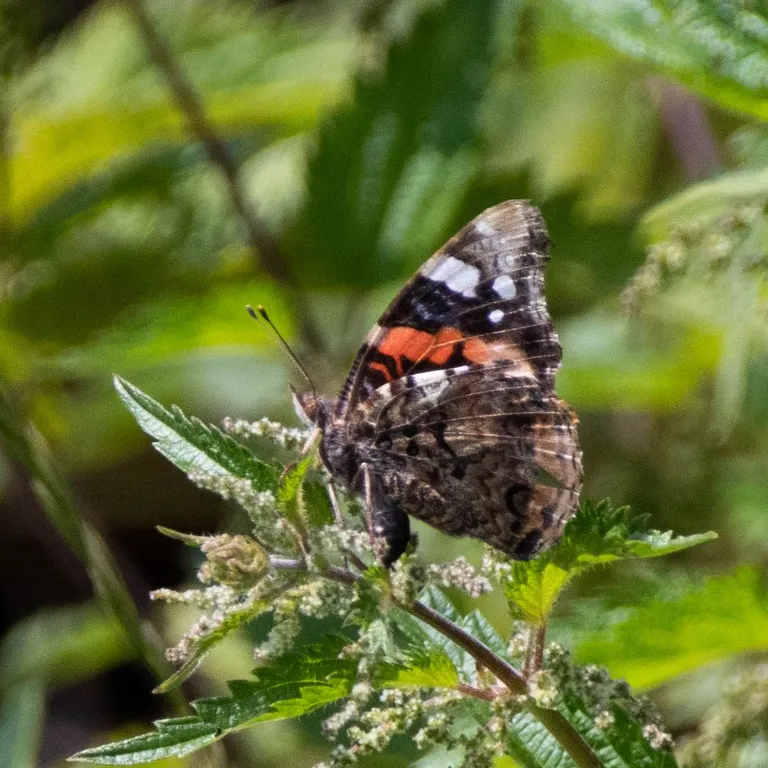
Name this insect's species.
Vanessa atalanta
